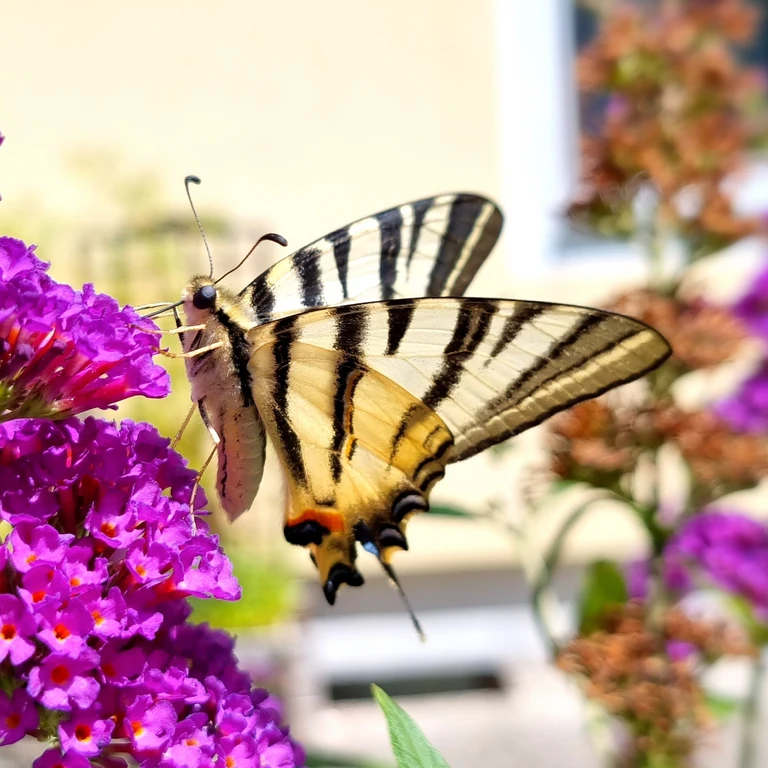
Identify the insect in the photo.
Iphiclides podalirius
